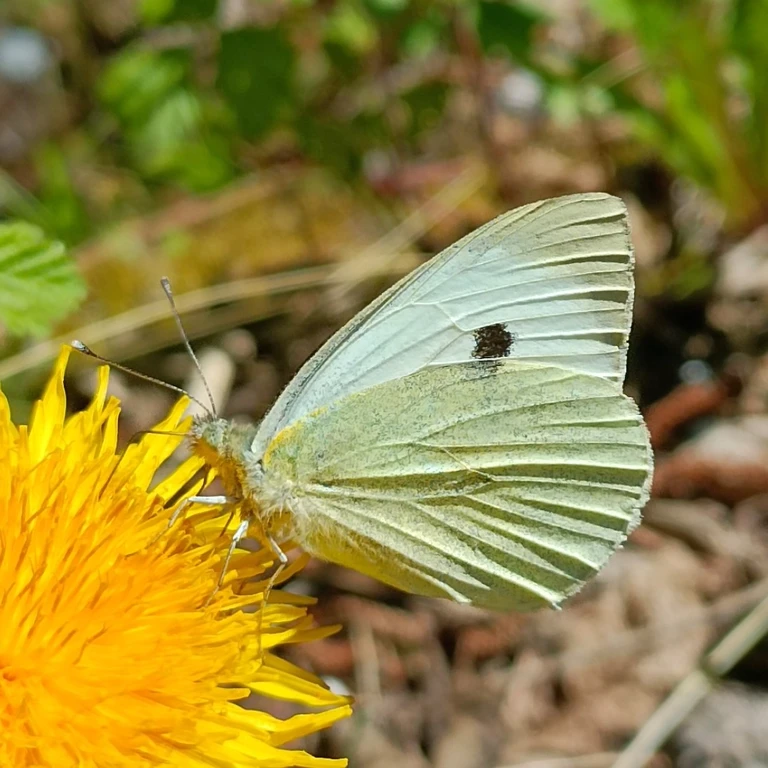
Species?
Pieris brassicae
